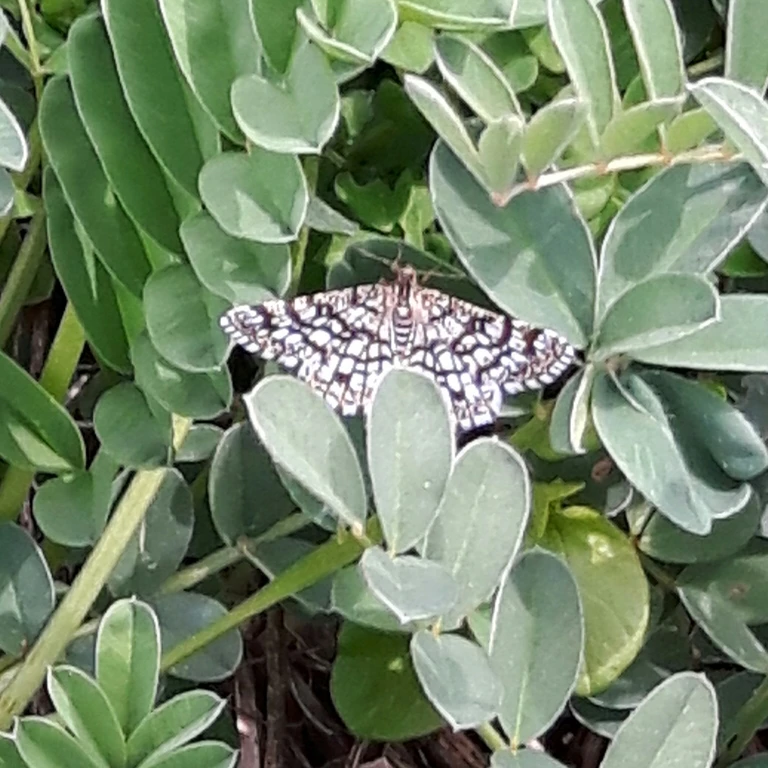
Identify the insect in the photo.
Chiasmia clathrata
